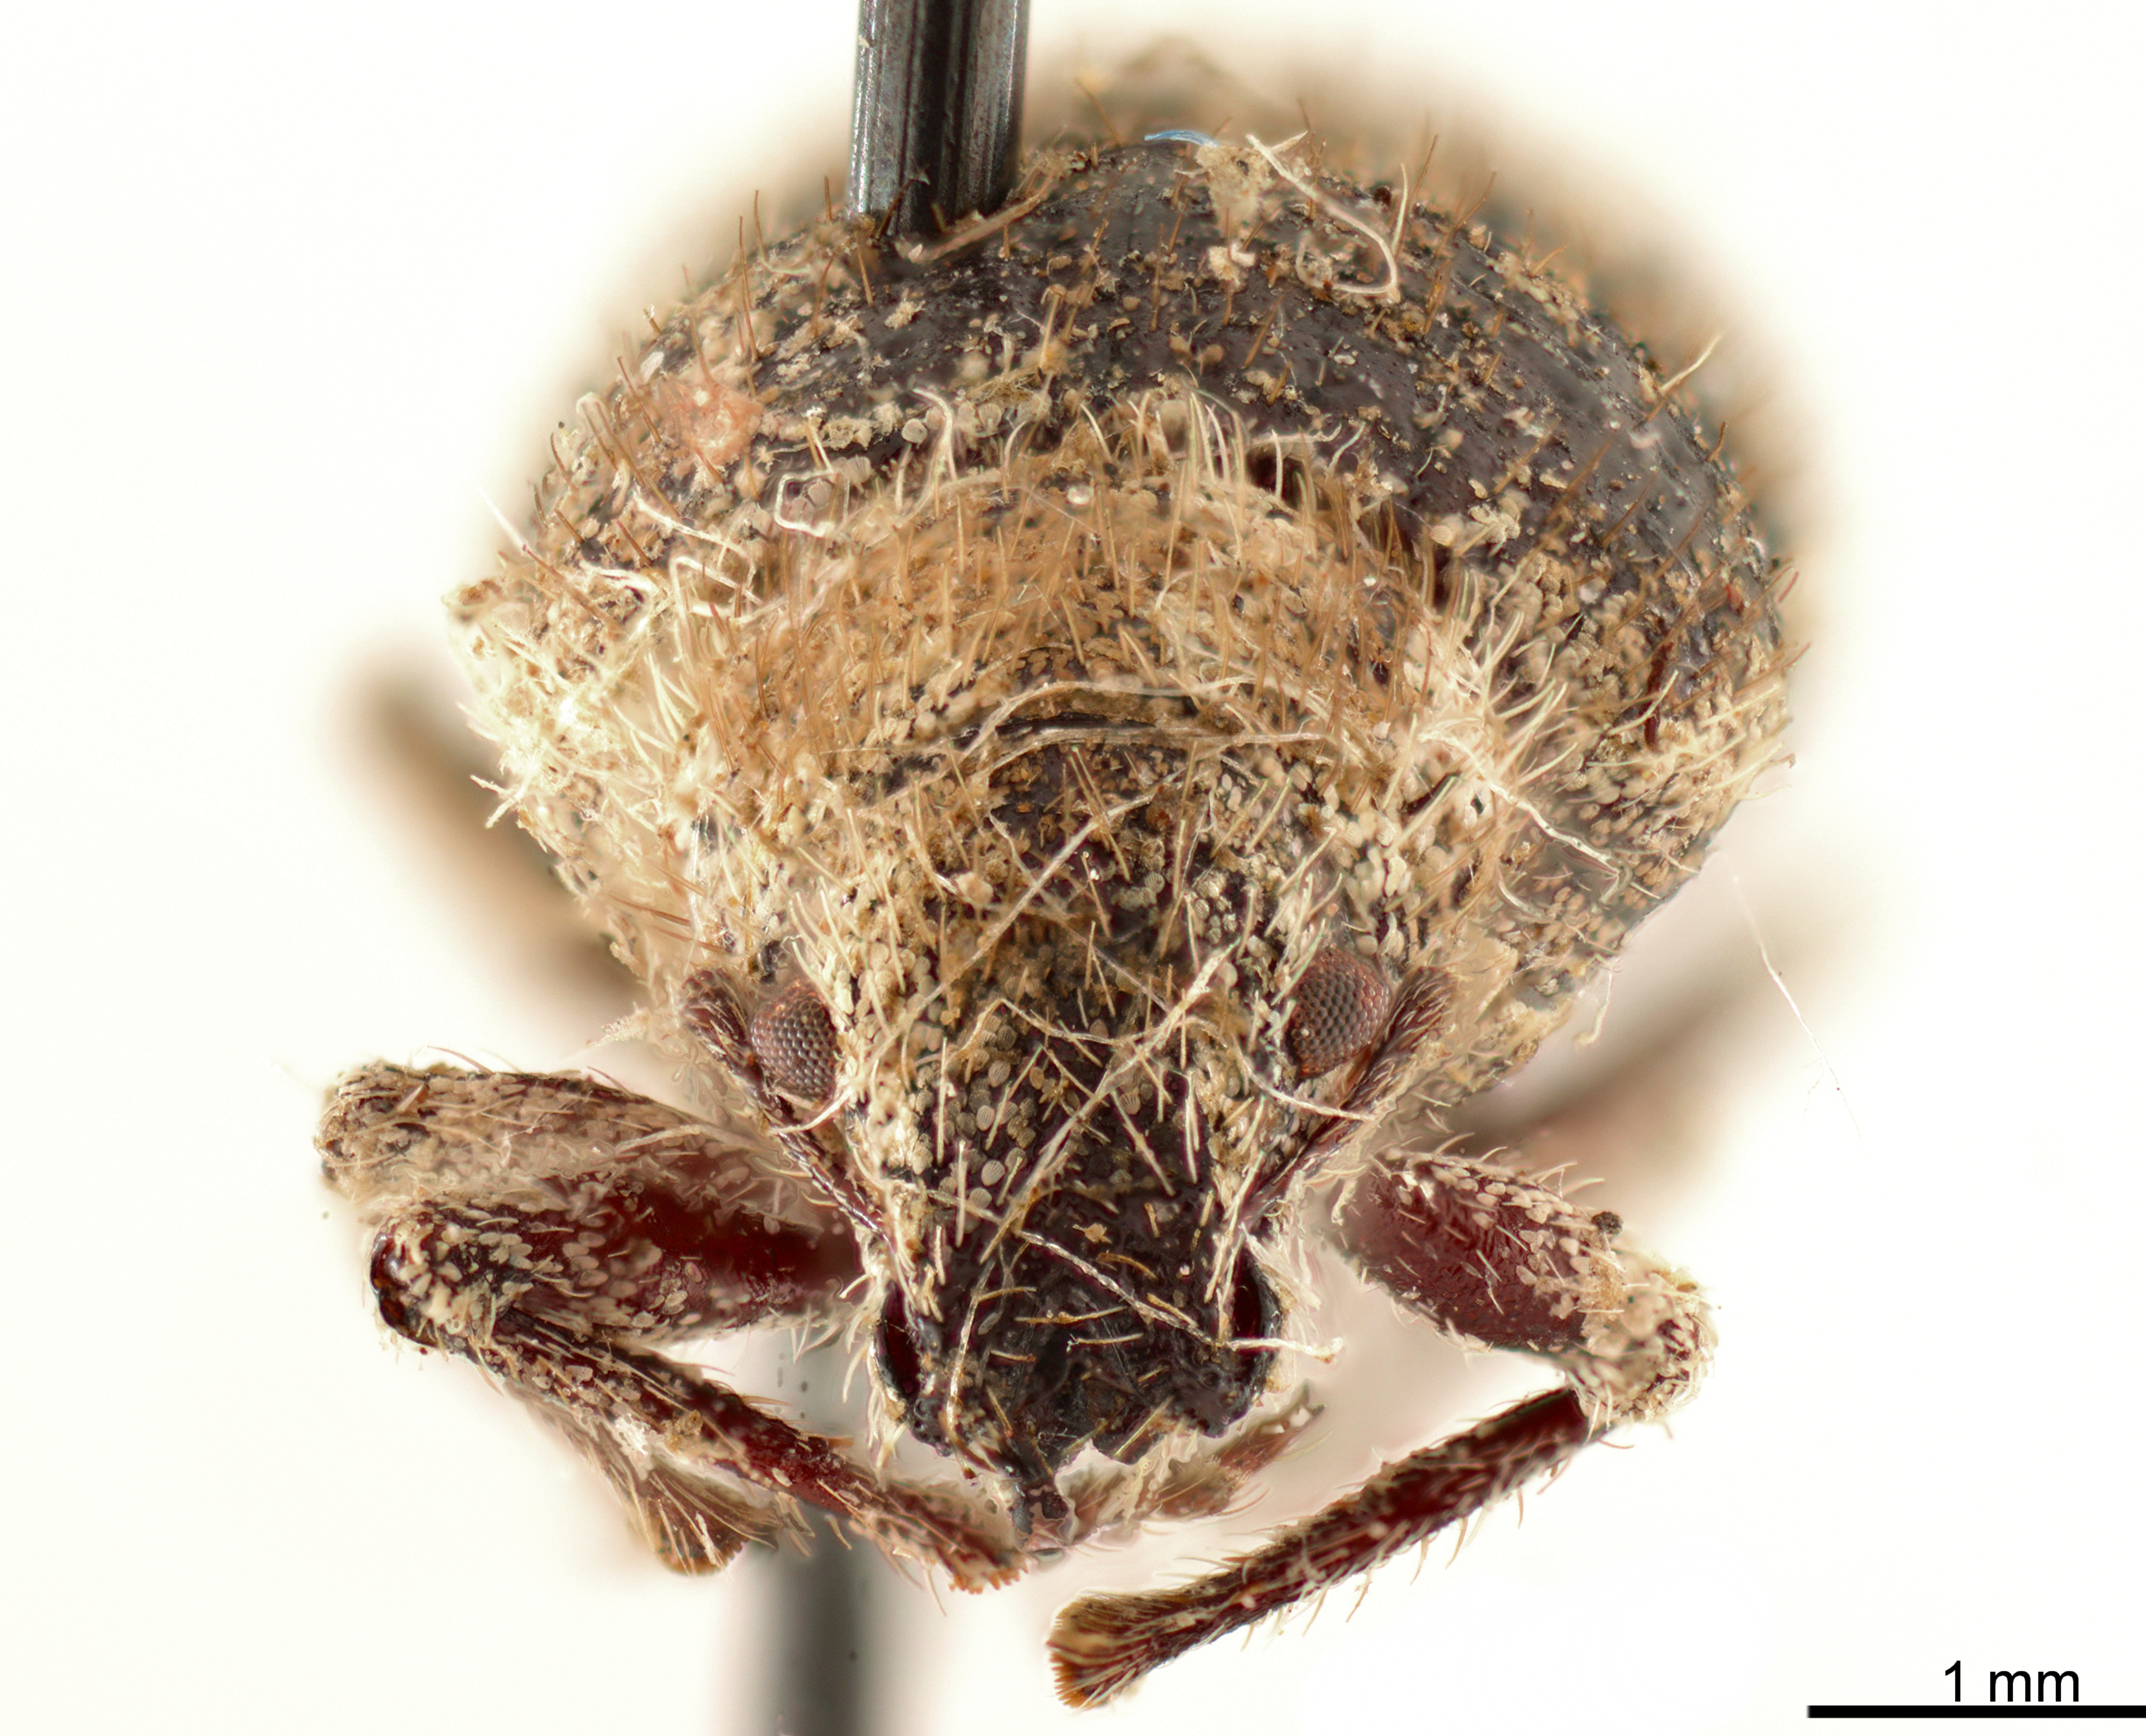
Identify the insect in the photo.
Strophomorphus porcellus
